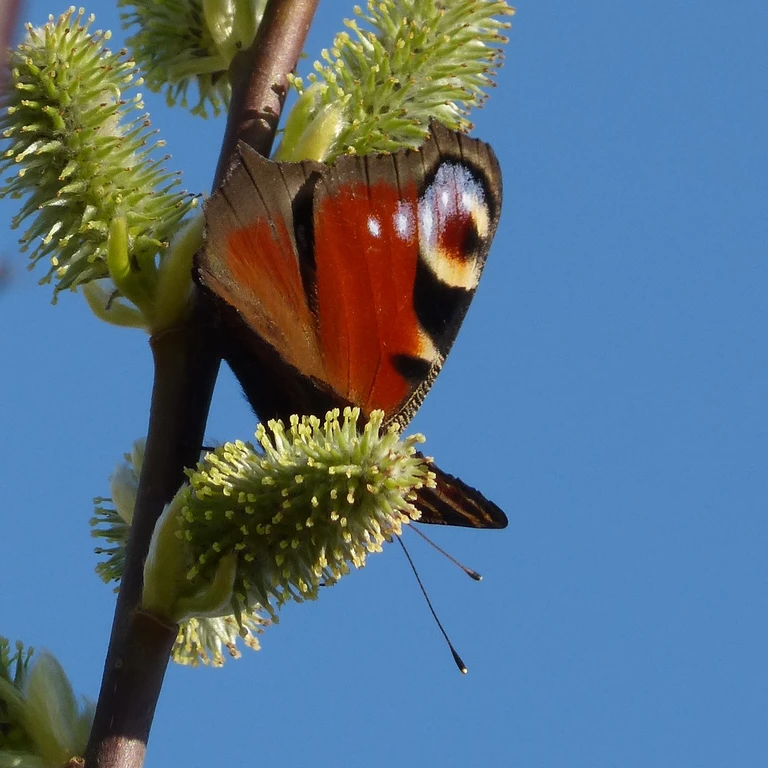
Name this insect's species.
Aglais io
